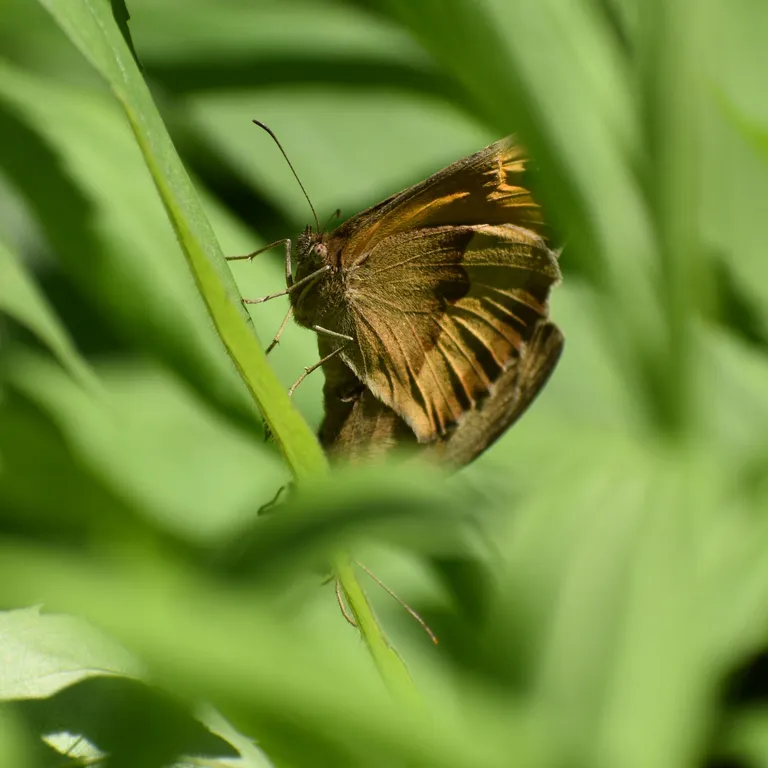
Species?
Maniola jurtina
